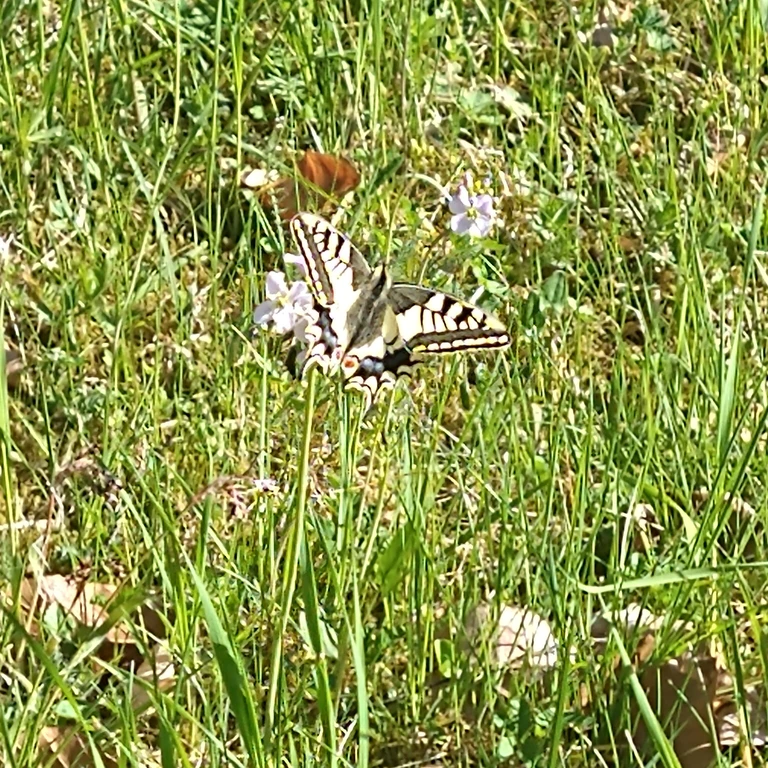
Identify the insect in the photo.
Papilio machaon
